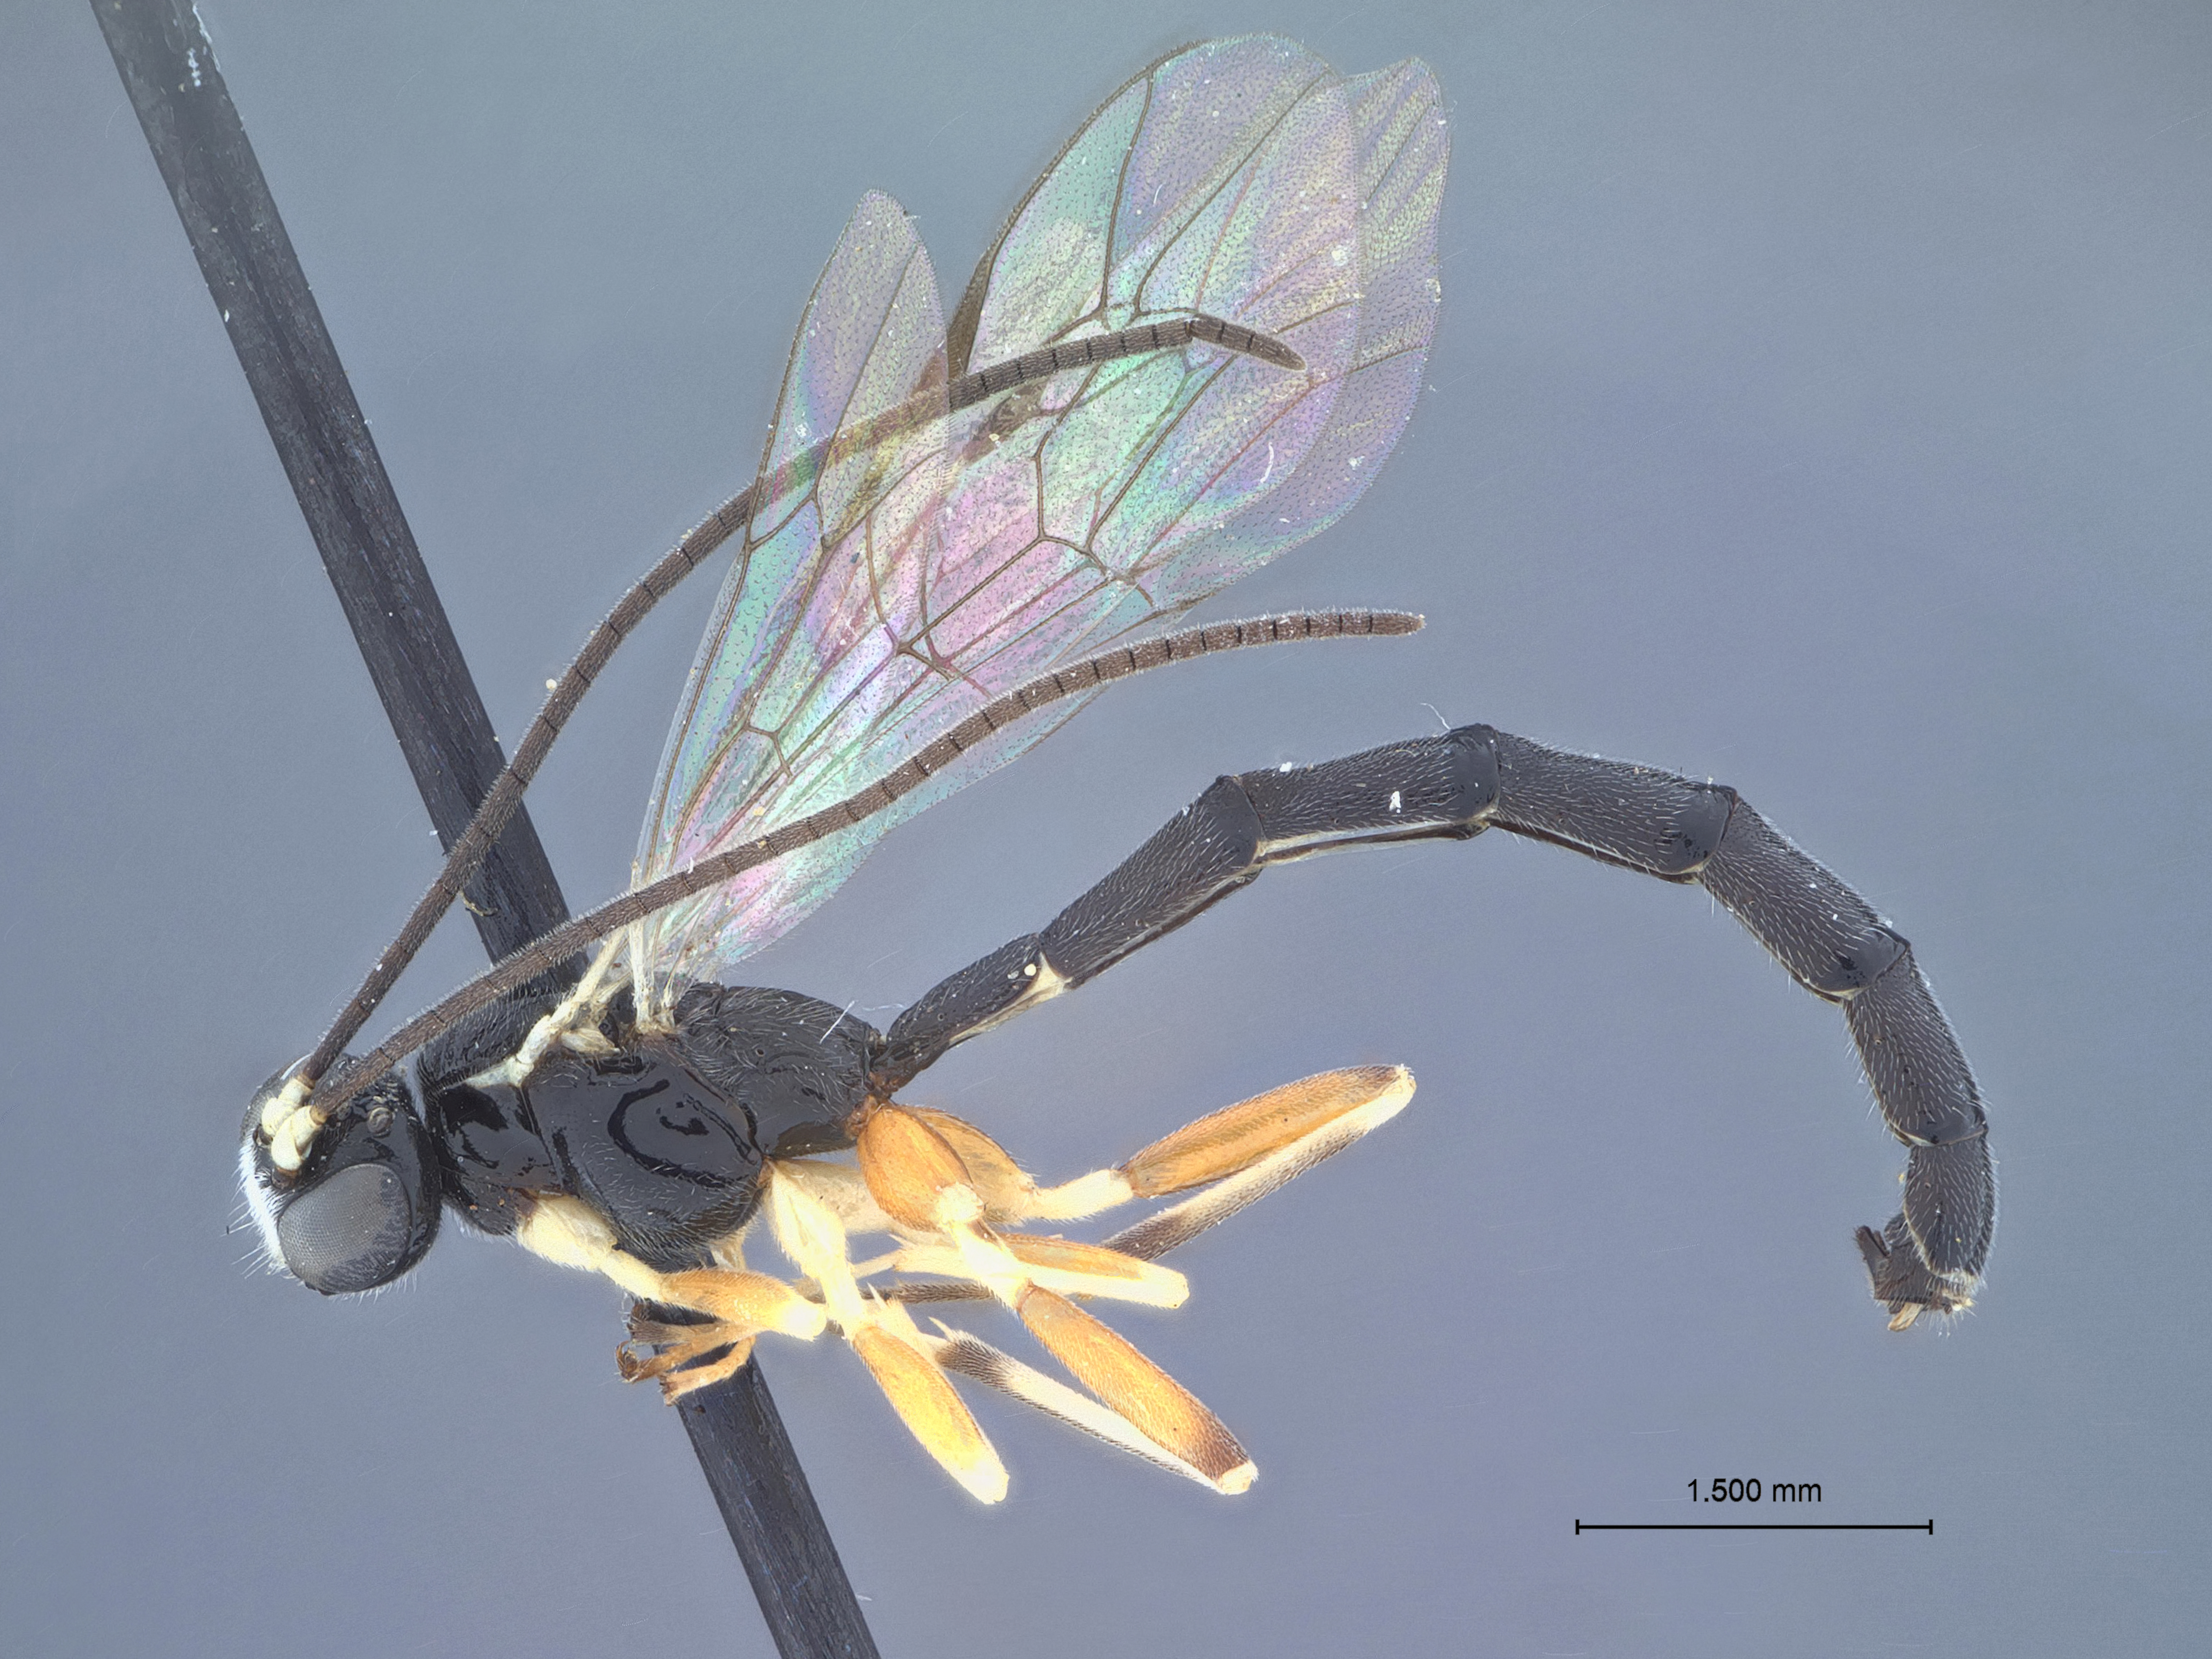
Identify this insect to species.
Pimpla decumbens
